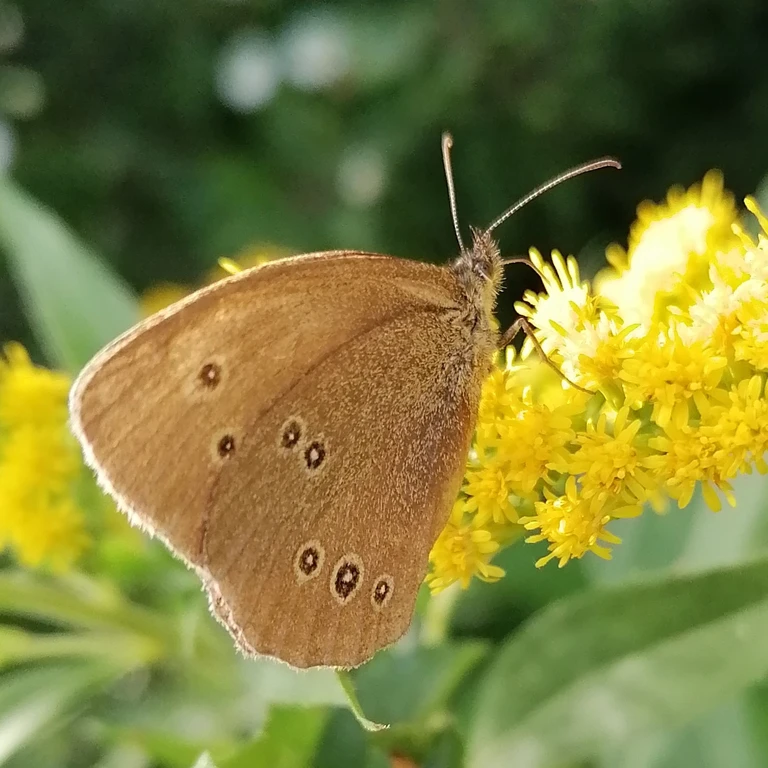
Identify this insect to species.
Aphantopus hyperantus
